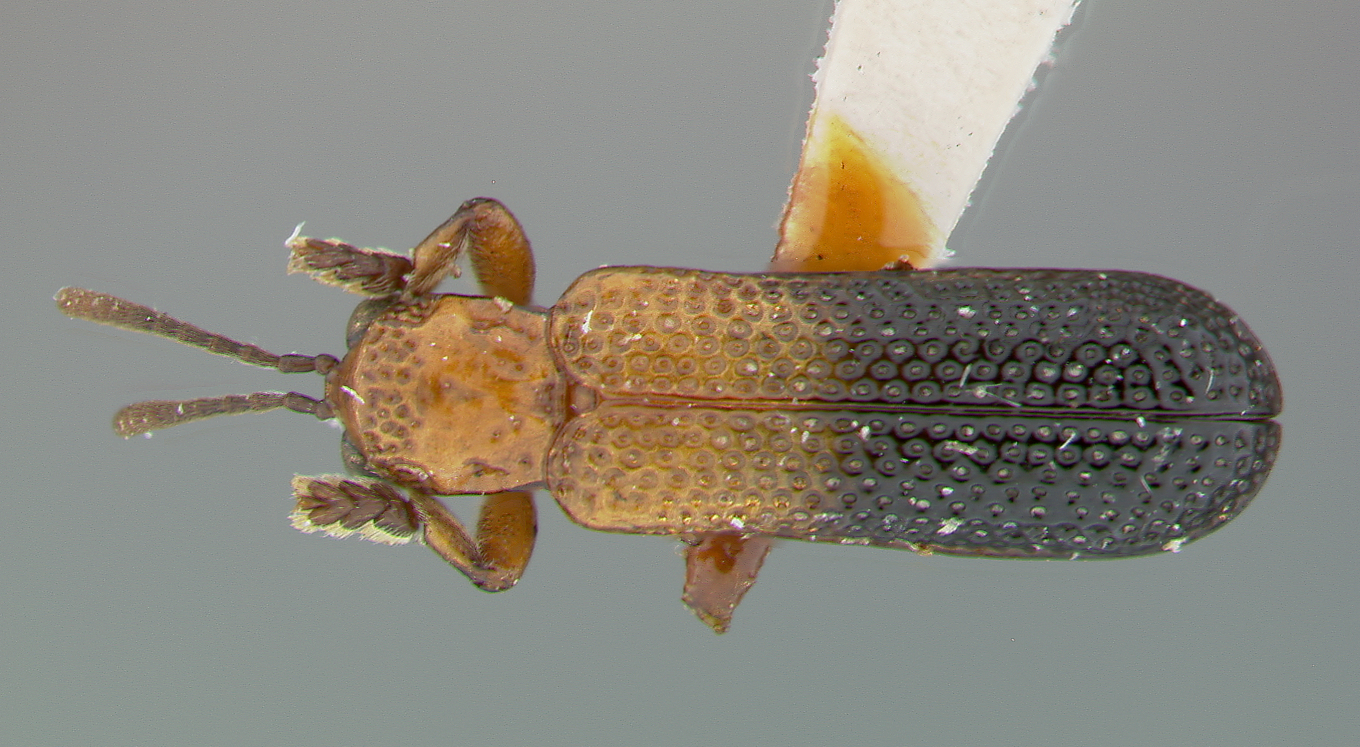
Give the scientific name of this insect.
Javeta nuda
